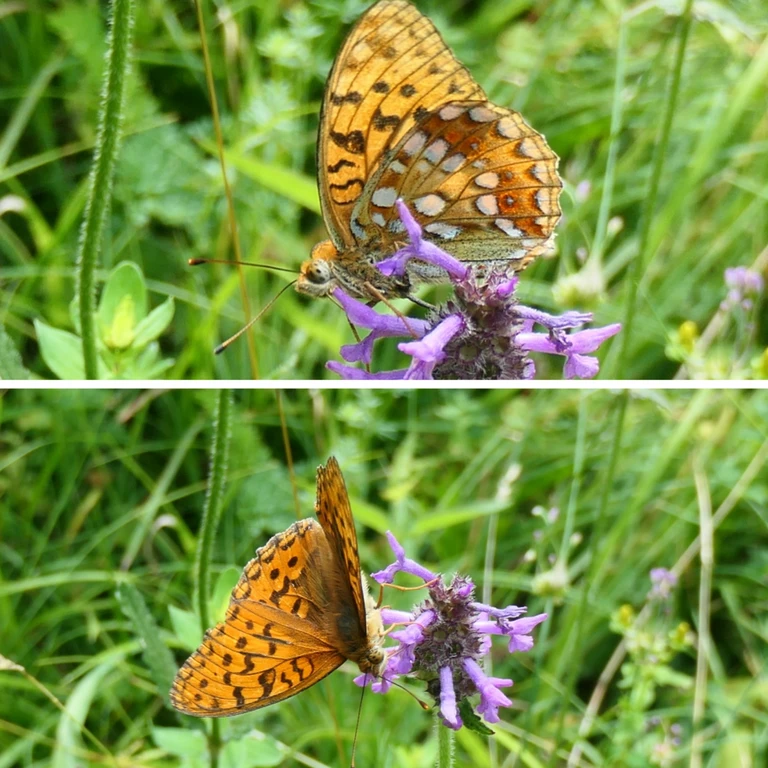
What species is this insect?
Fabriciana adippe
